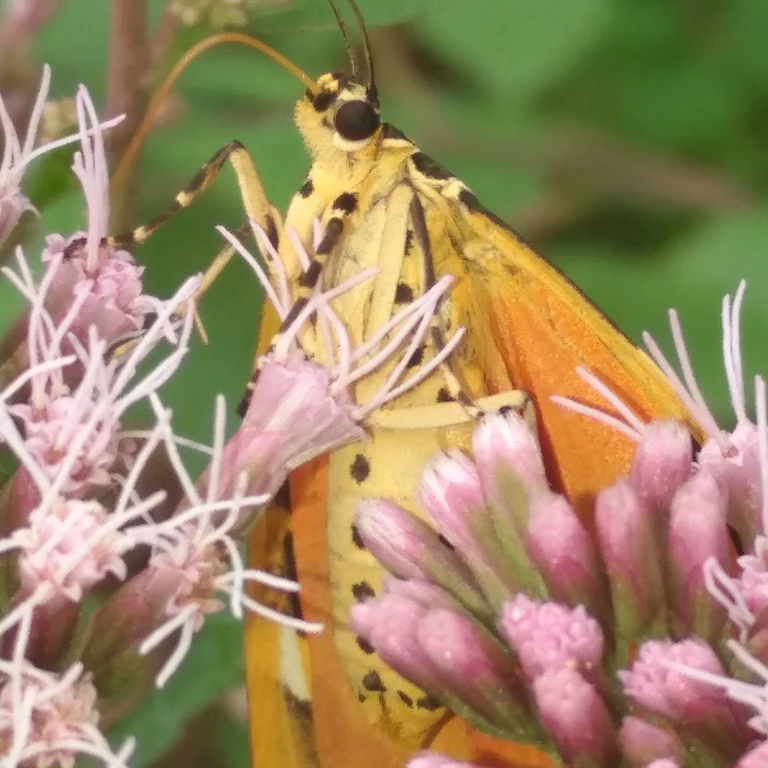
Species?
Euplagia quadripunctaria
